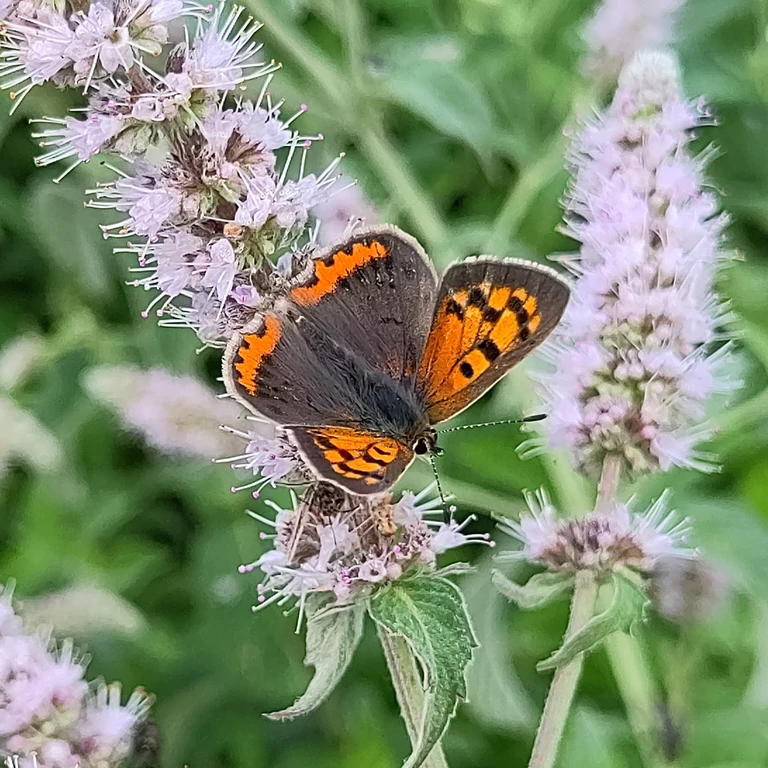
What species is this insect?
Lycaena phlaeas
